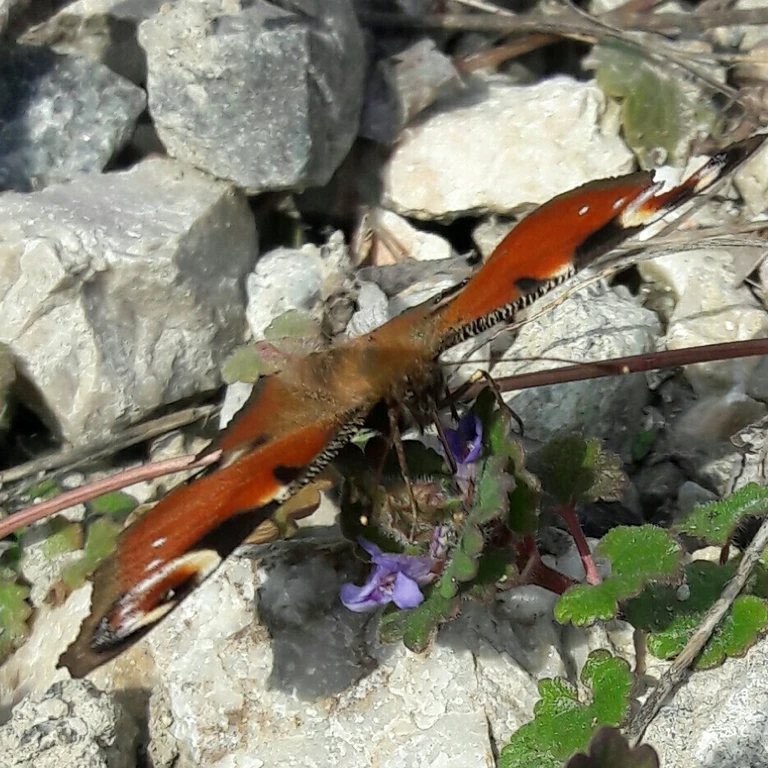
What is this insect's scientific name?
Aglais io
